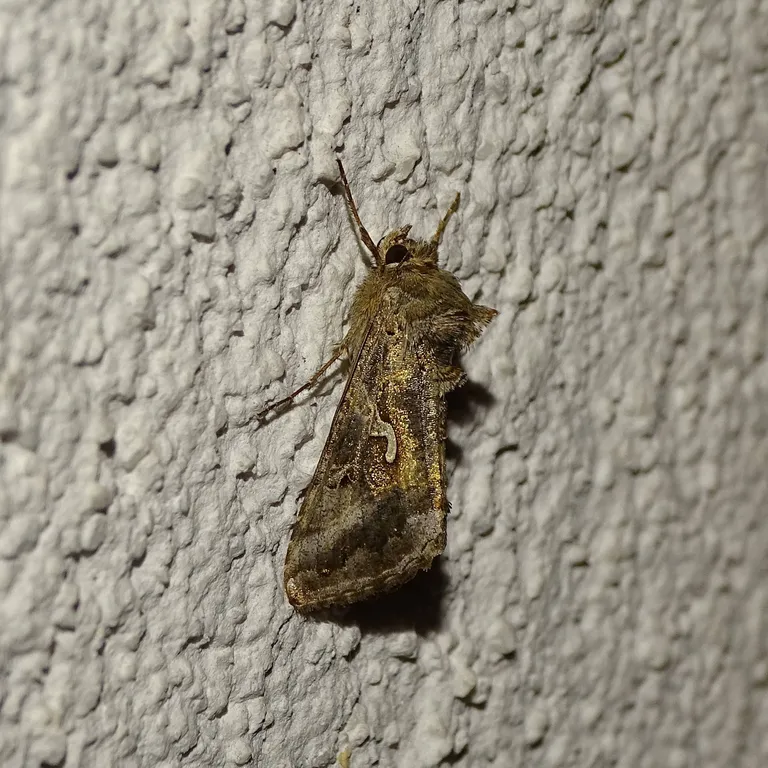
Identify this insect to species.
Autographa gamma
